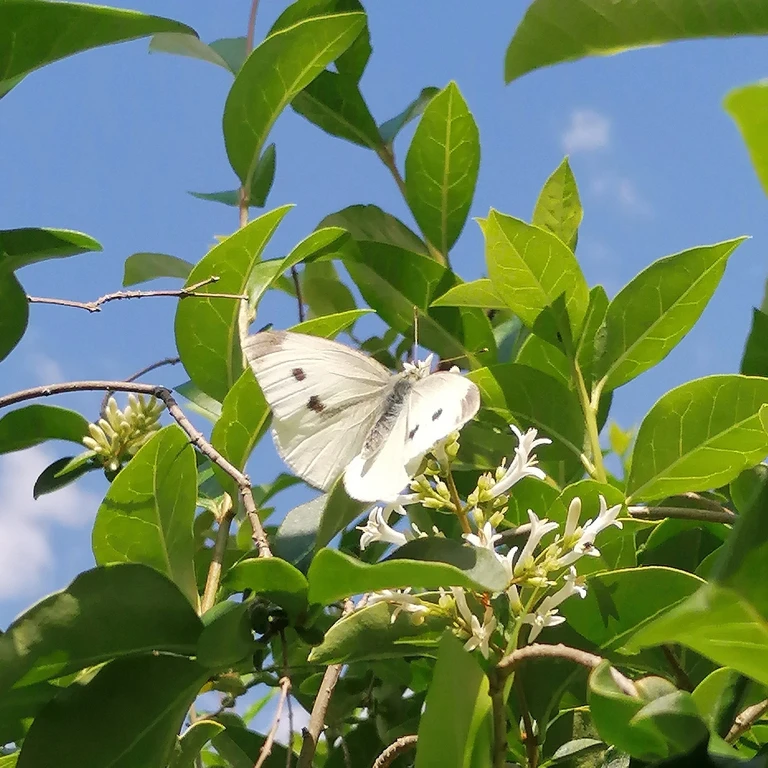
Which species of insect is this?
Pieris rapae
